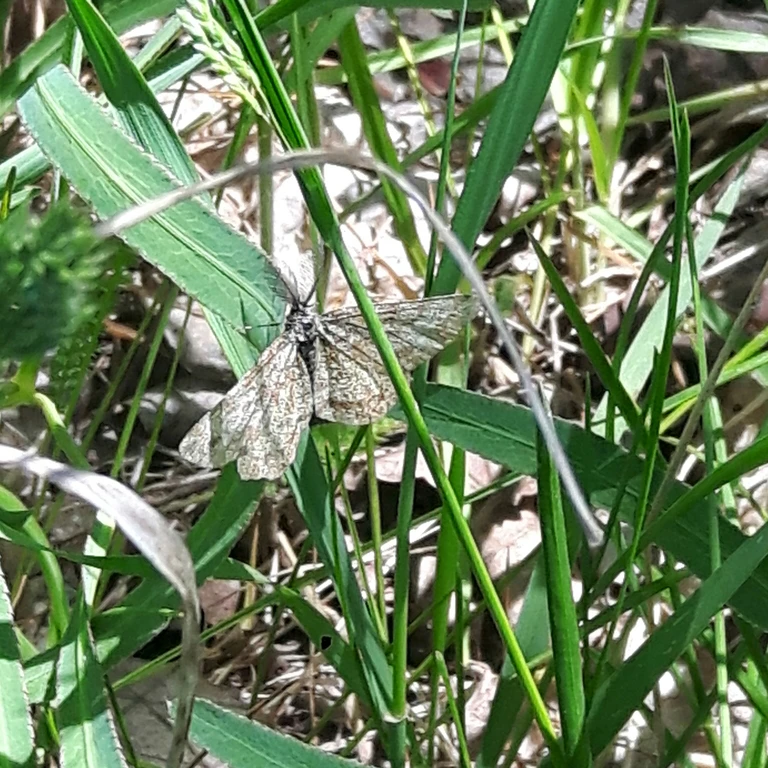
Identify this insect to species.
Ematurga atomaria
